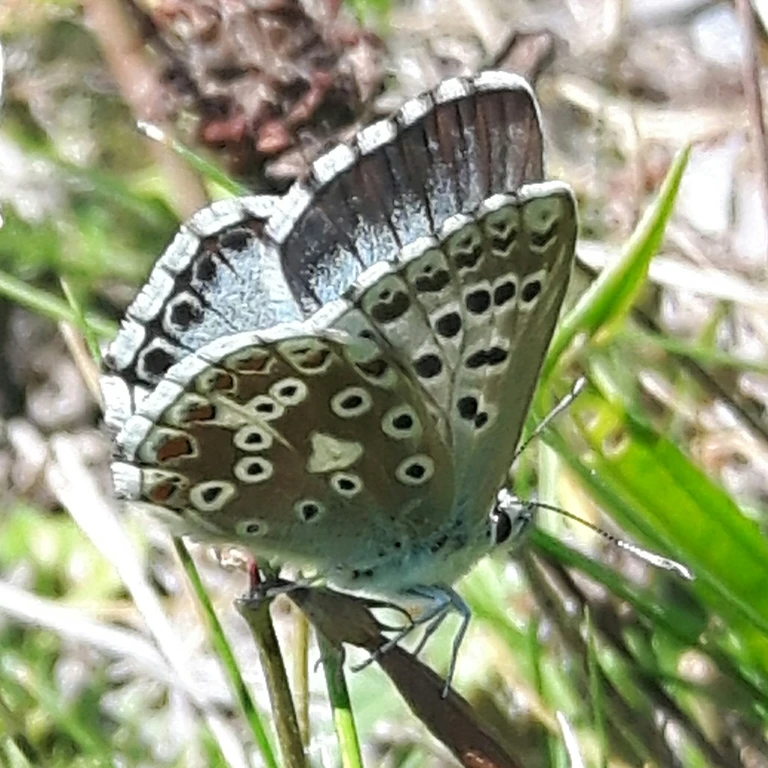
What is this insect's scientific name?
Lysandra coridon
